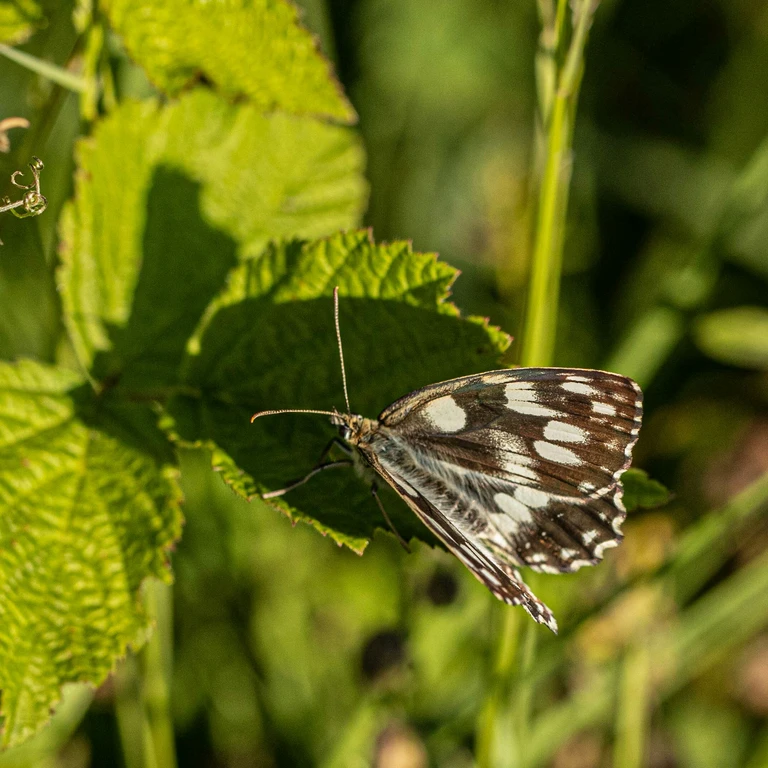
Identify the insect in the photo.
Melanargia galathea
